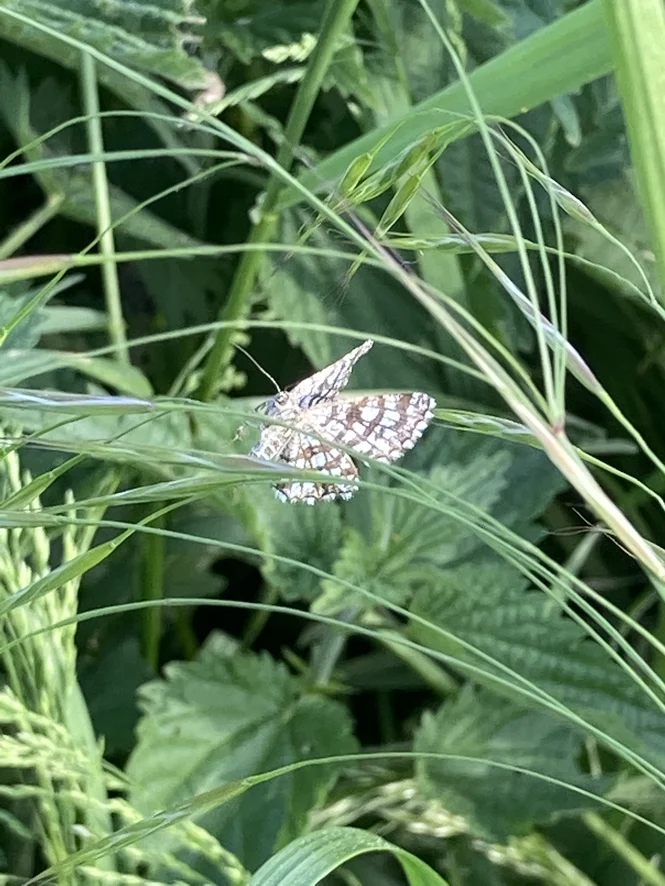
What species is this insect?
Chiasmia clathrata
